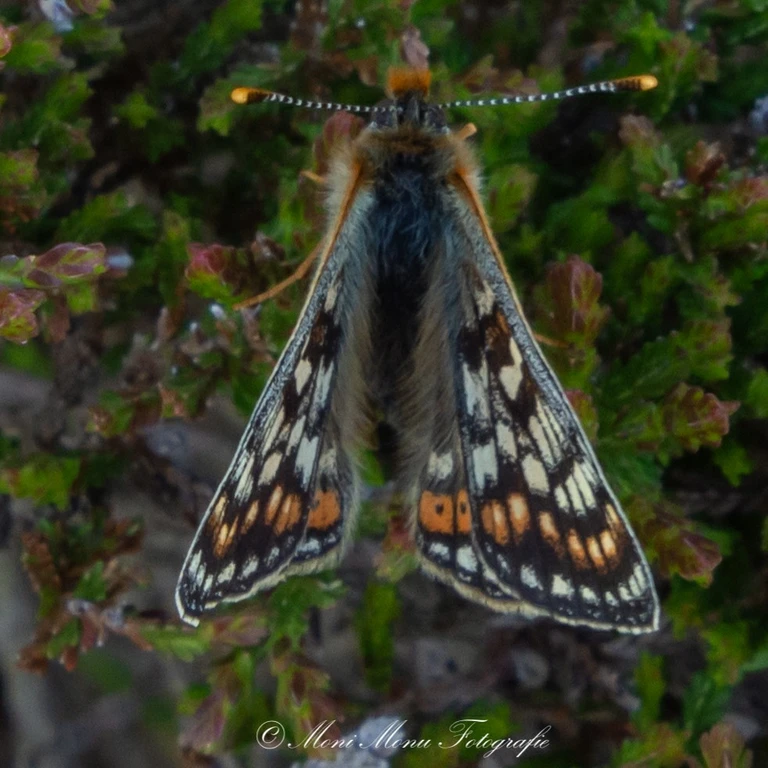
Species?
Euphydryas aurinia
